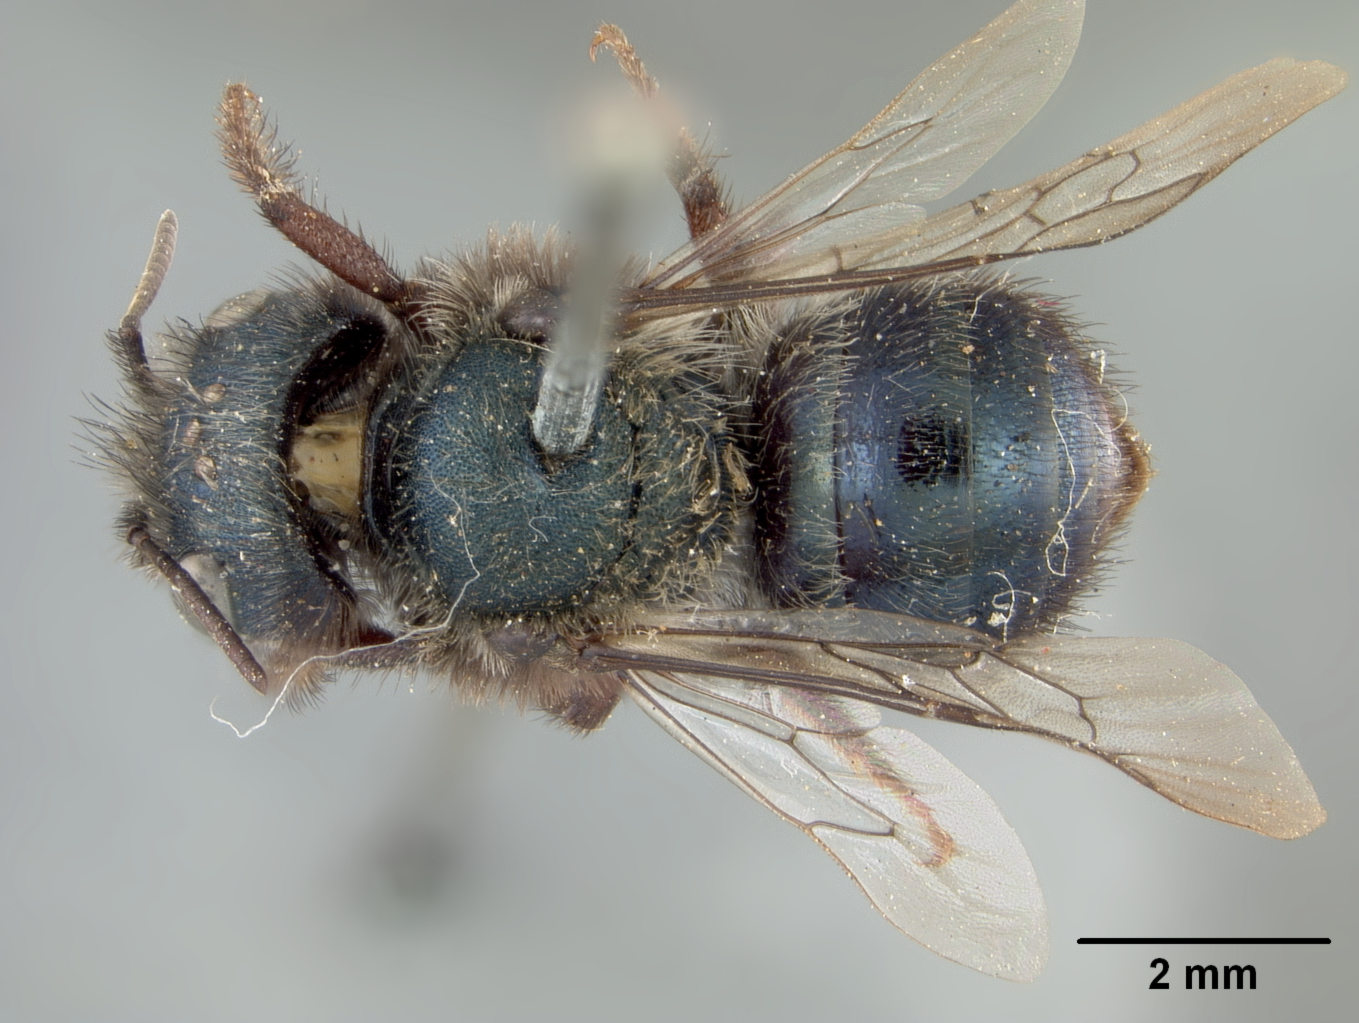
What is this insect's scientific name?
Osmia pikei
